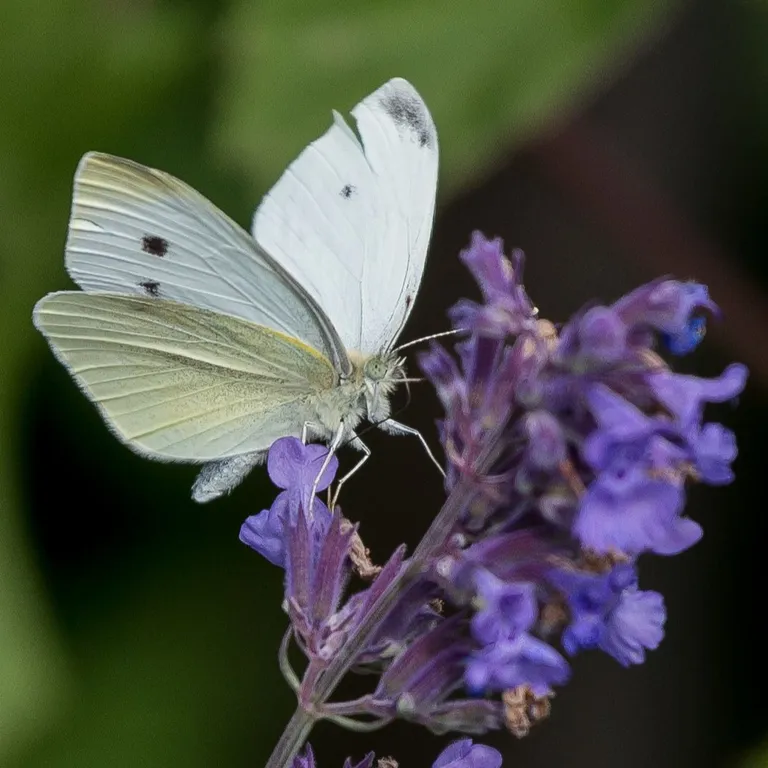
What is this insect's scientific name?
Pieris rapae
